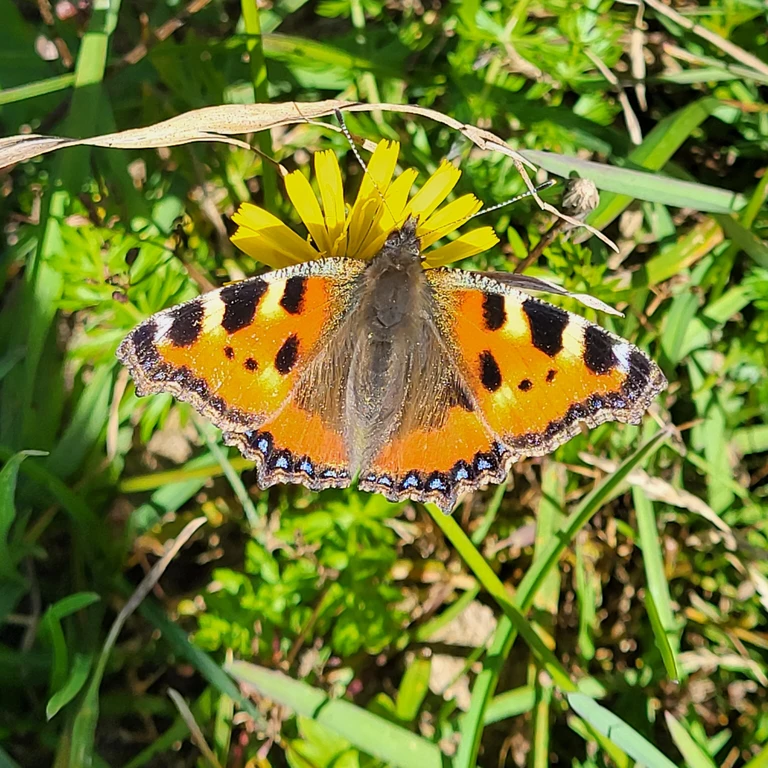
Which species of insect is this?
Aglais urticae
